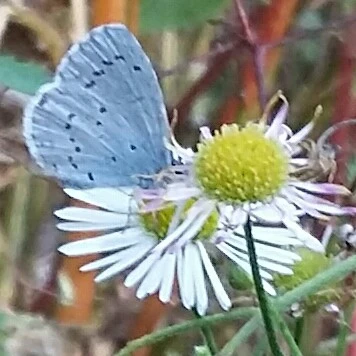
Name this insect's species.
Celastrina argiolus
